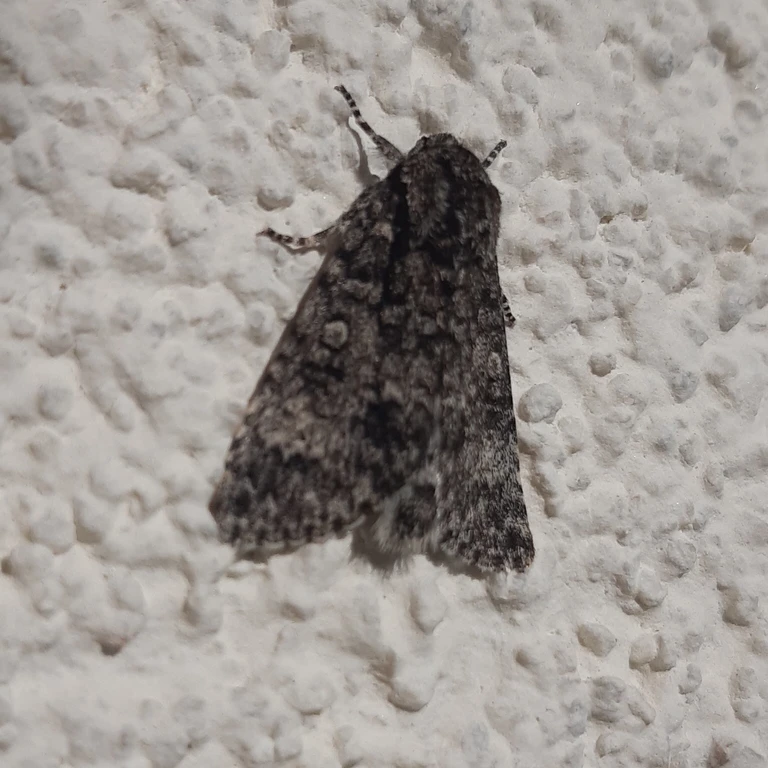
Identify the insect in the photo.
Acronicta rumicis
